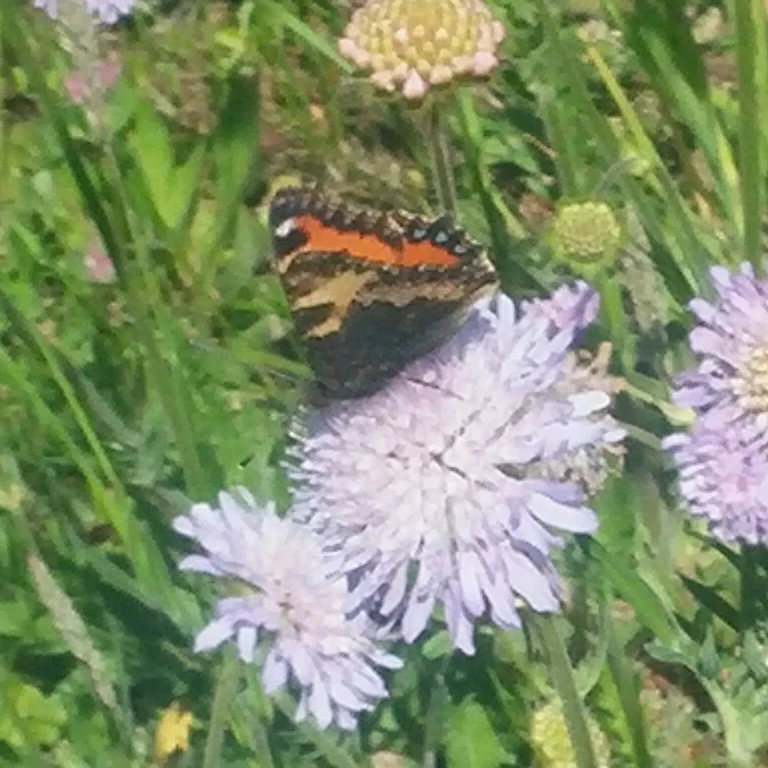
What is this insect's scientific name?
Aglais urticae
